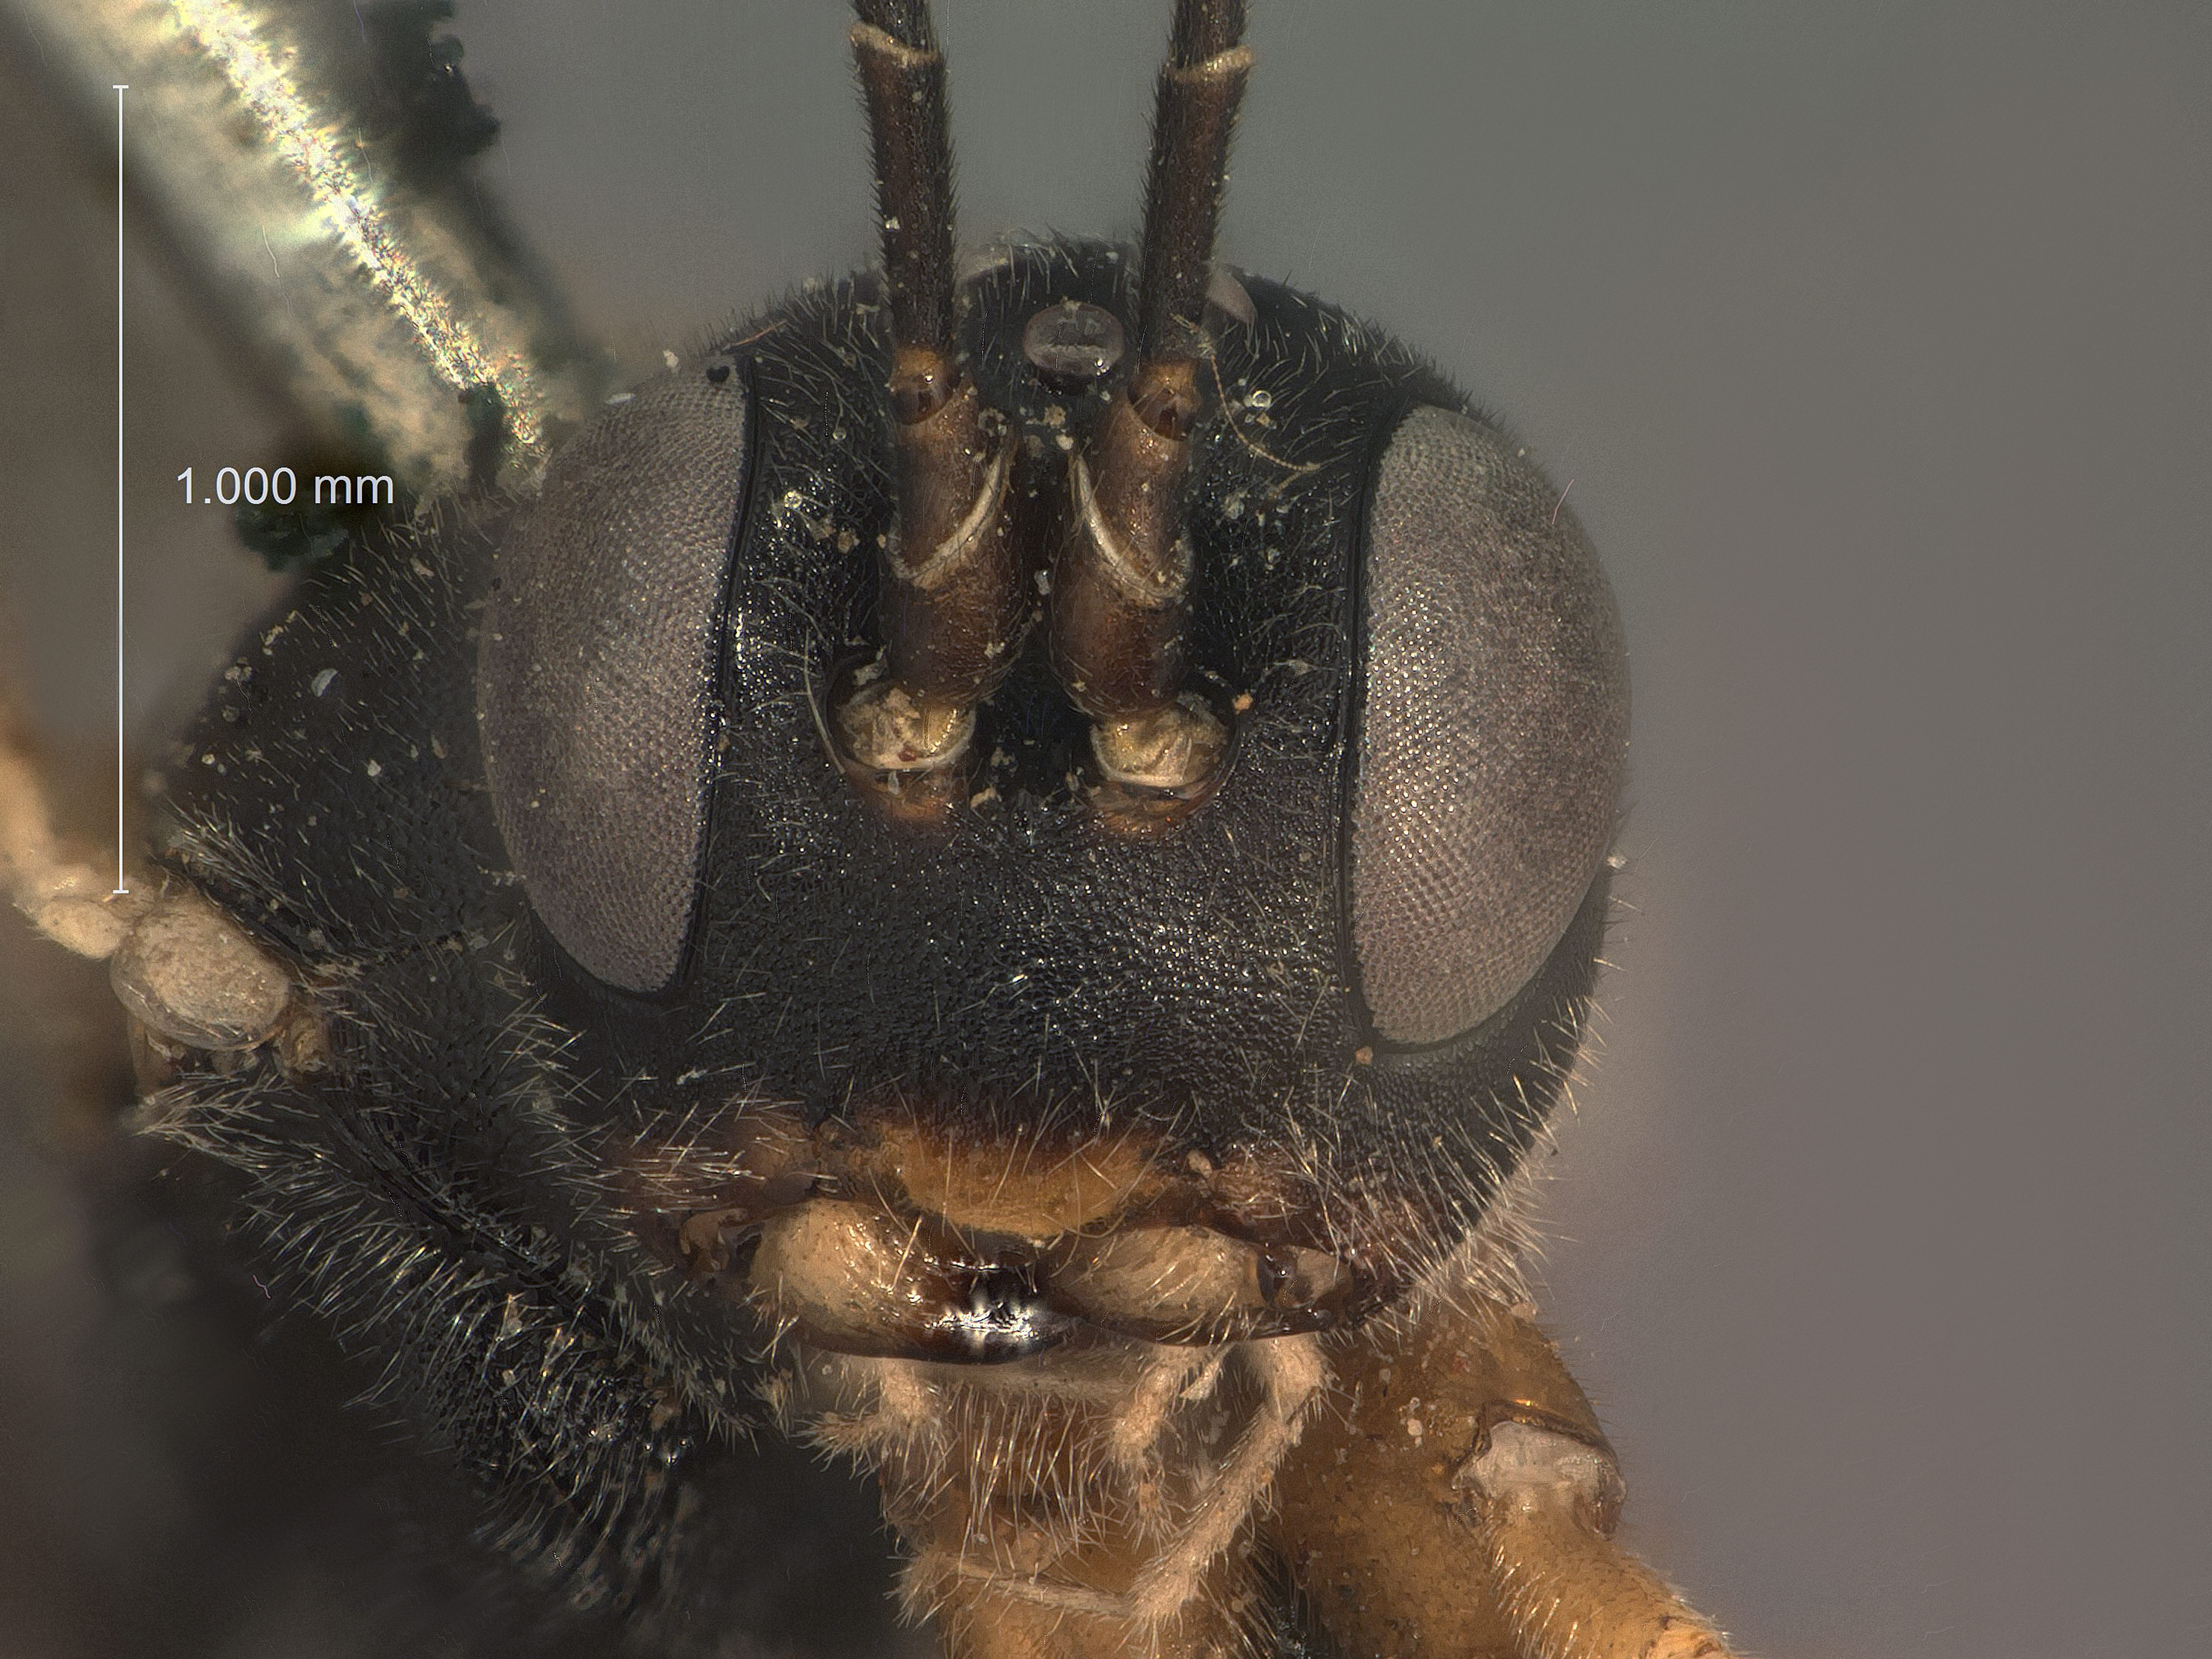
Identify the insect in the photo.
Cubocephalus alaskensis
